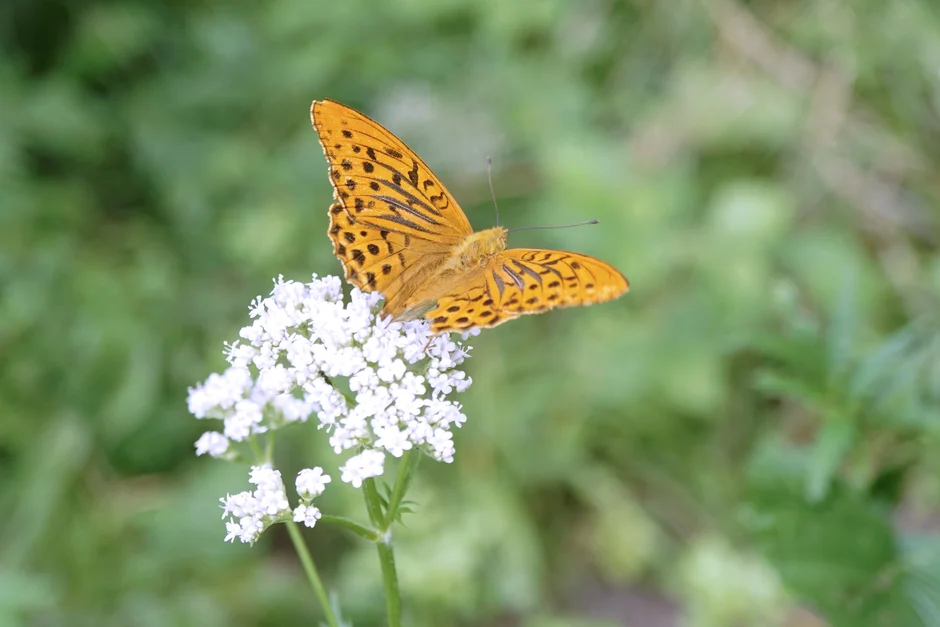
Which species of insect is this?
Argynnis paphia
